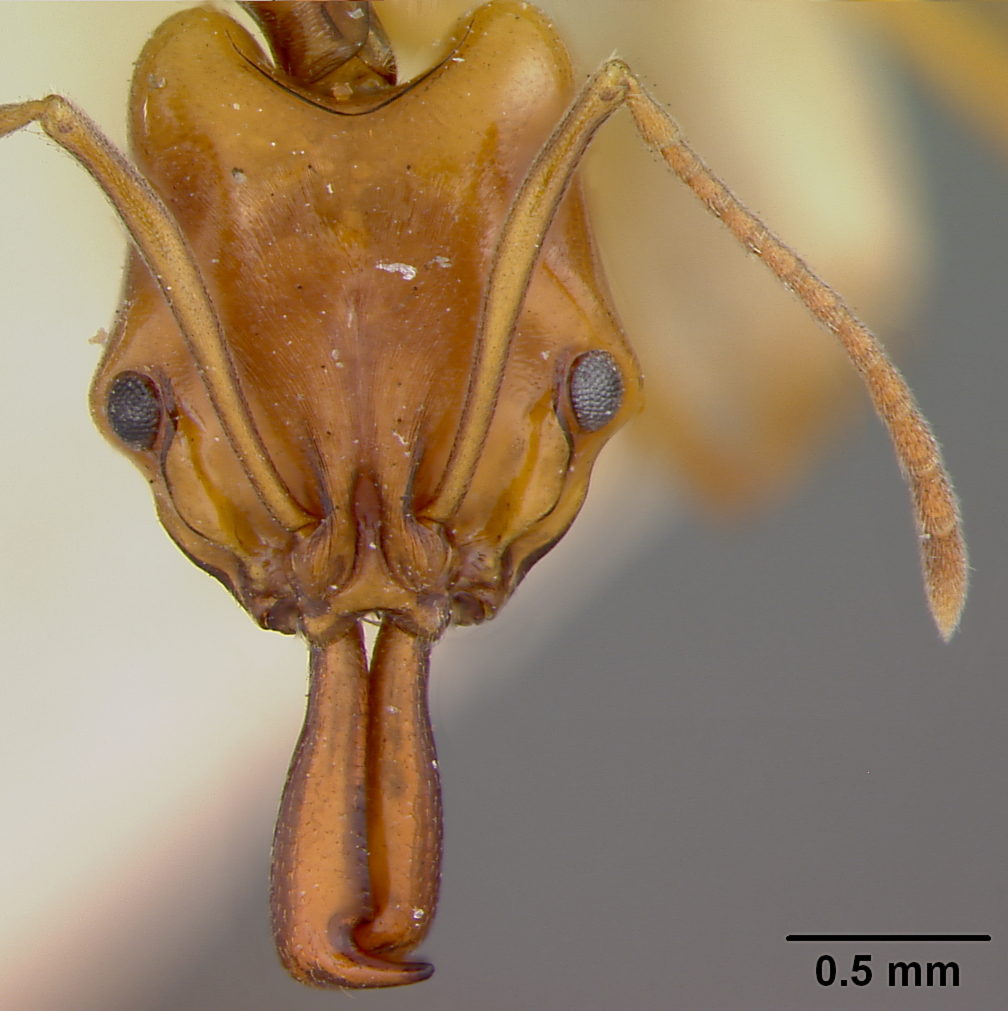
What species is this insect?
Anochetus africanus
